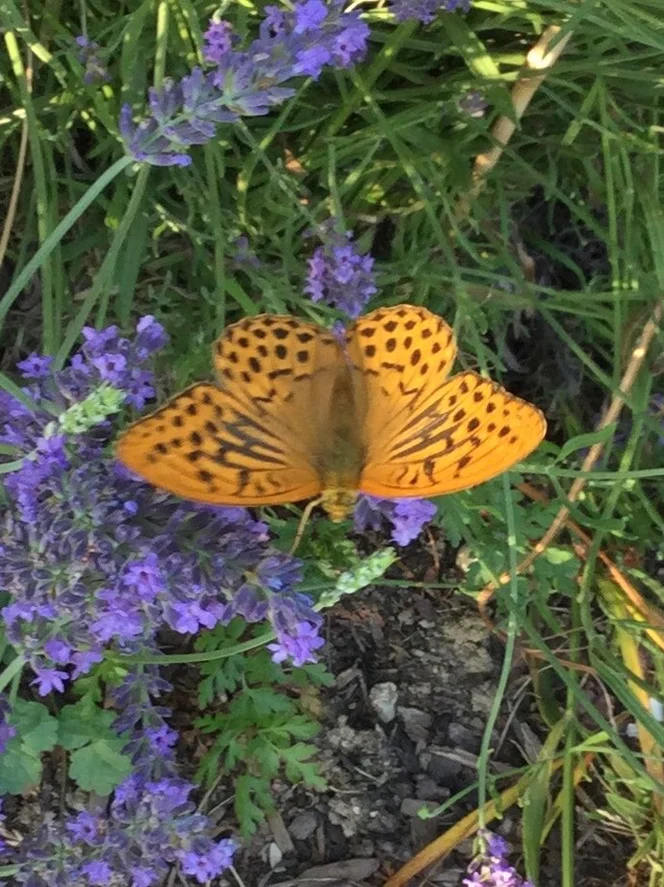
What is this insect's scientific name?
Argynnis paphia
